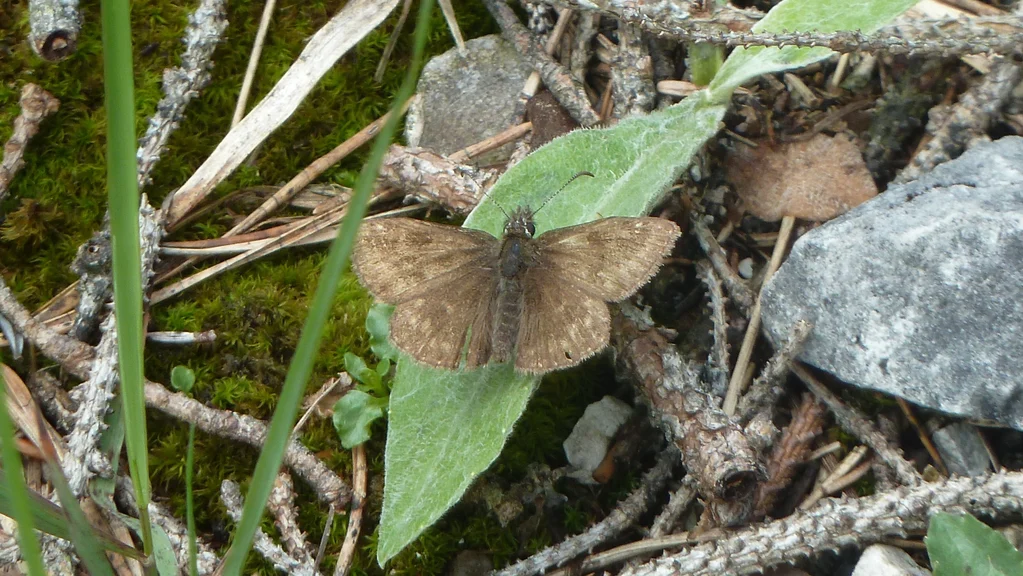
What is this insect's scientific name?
Erynnis tages
